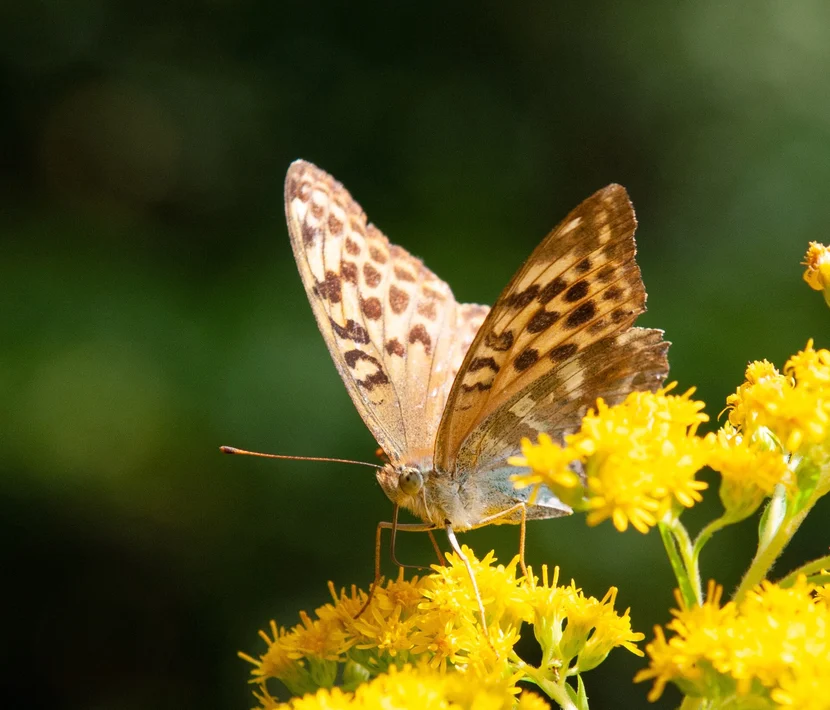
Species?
Argynnis paphia
